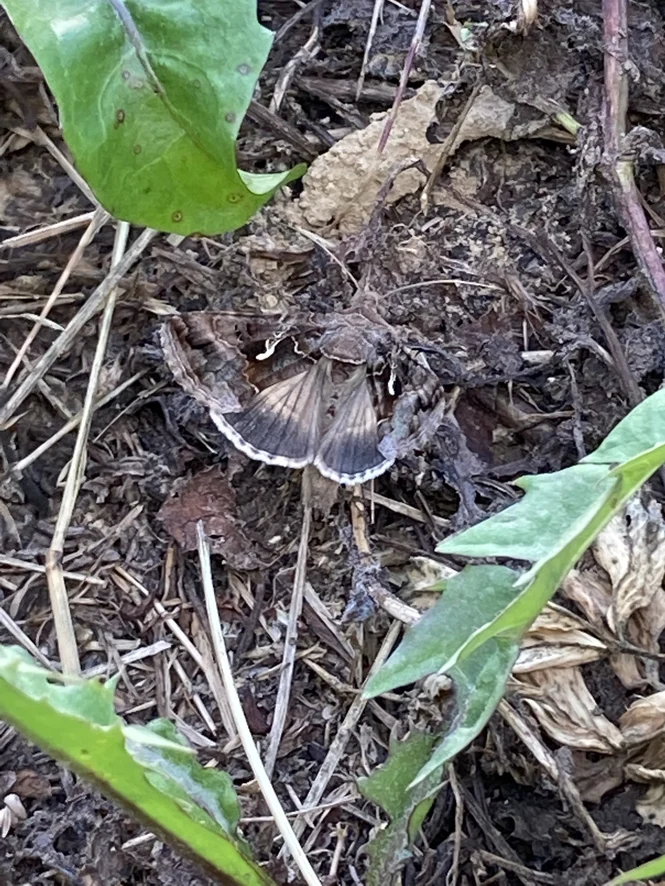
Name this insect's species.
Autographa gamma
